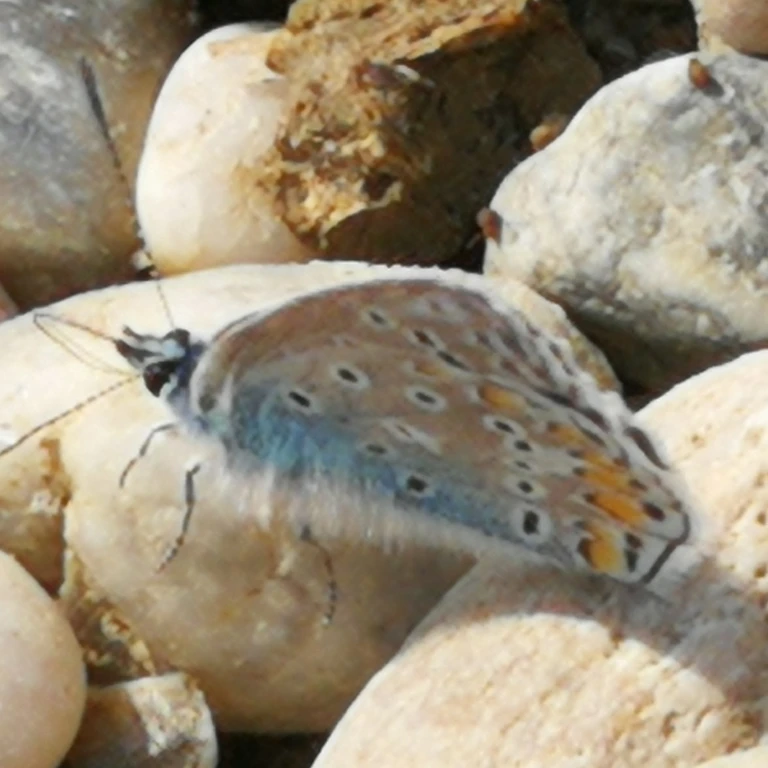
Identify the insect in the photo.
Polyommatus icarus
